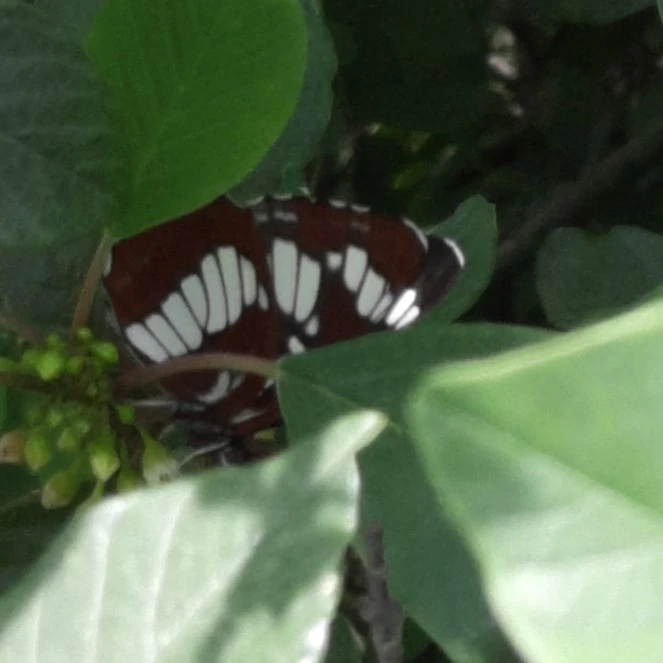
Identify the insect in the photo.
Neptis rivularis
